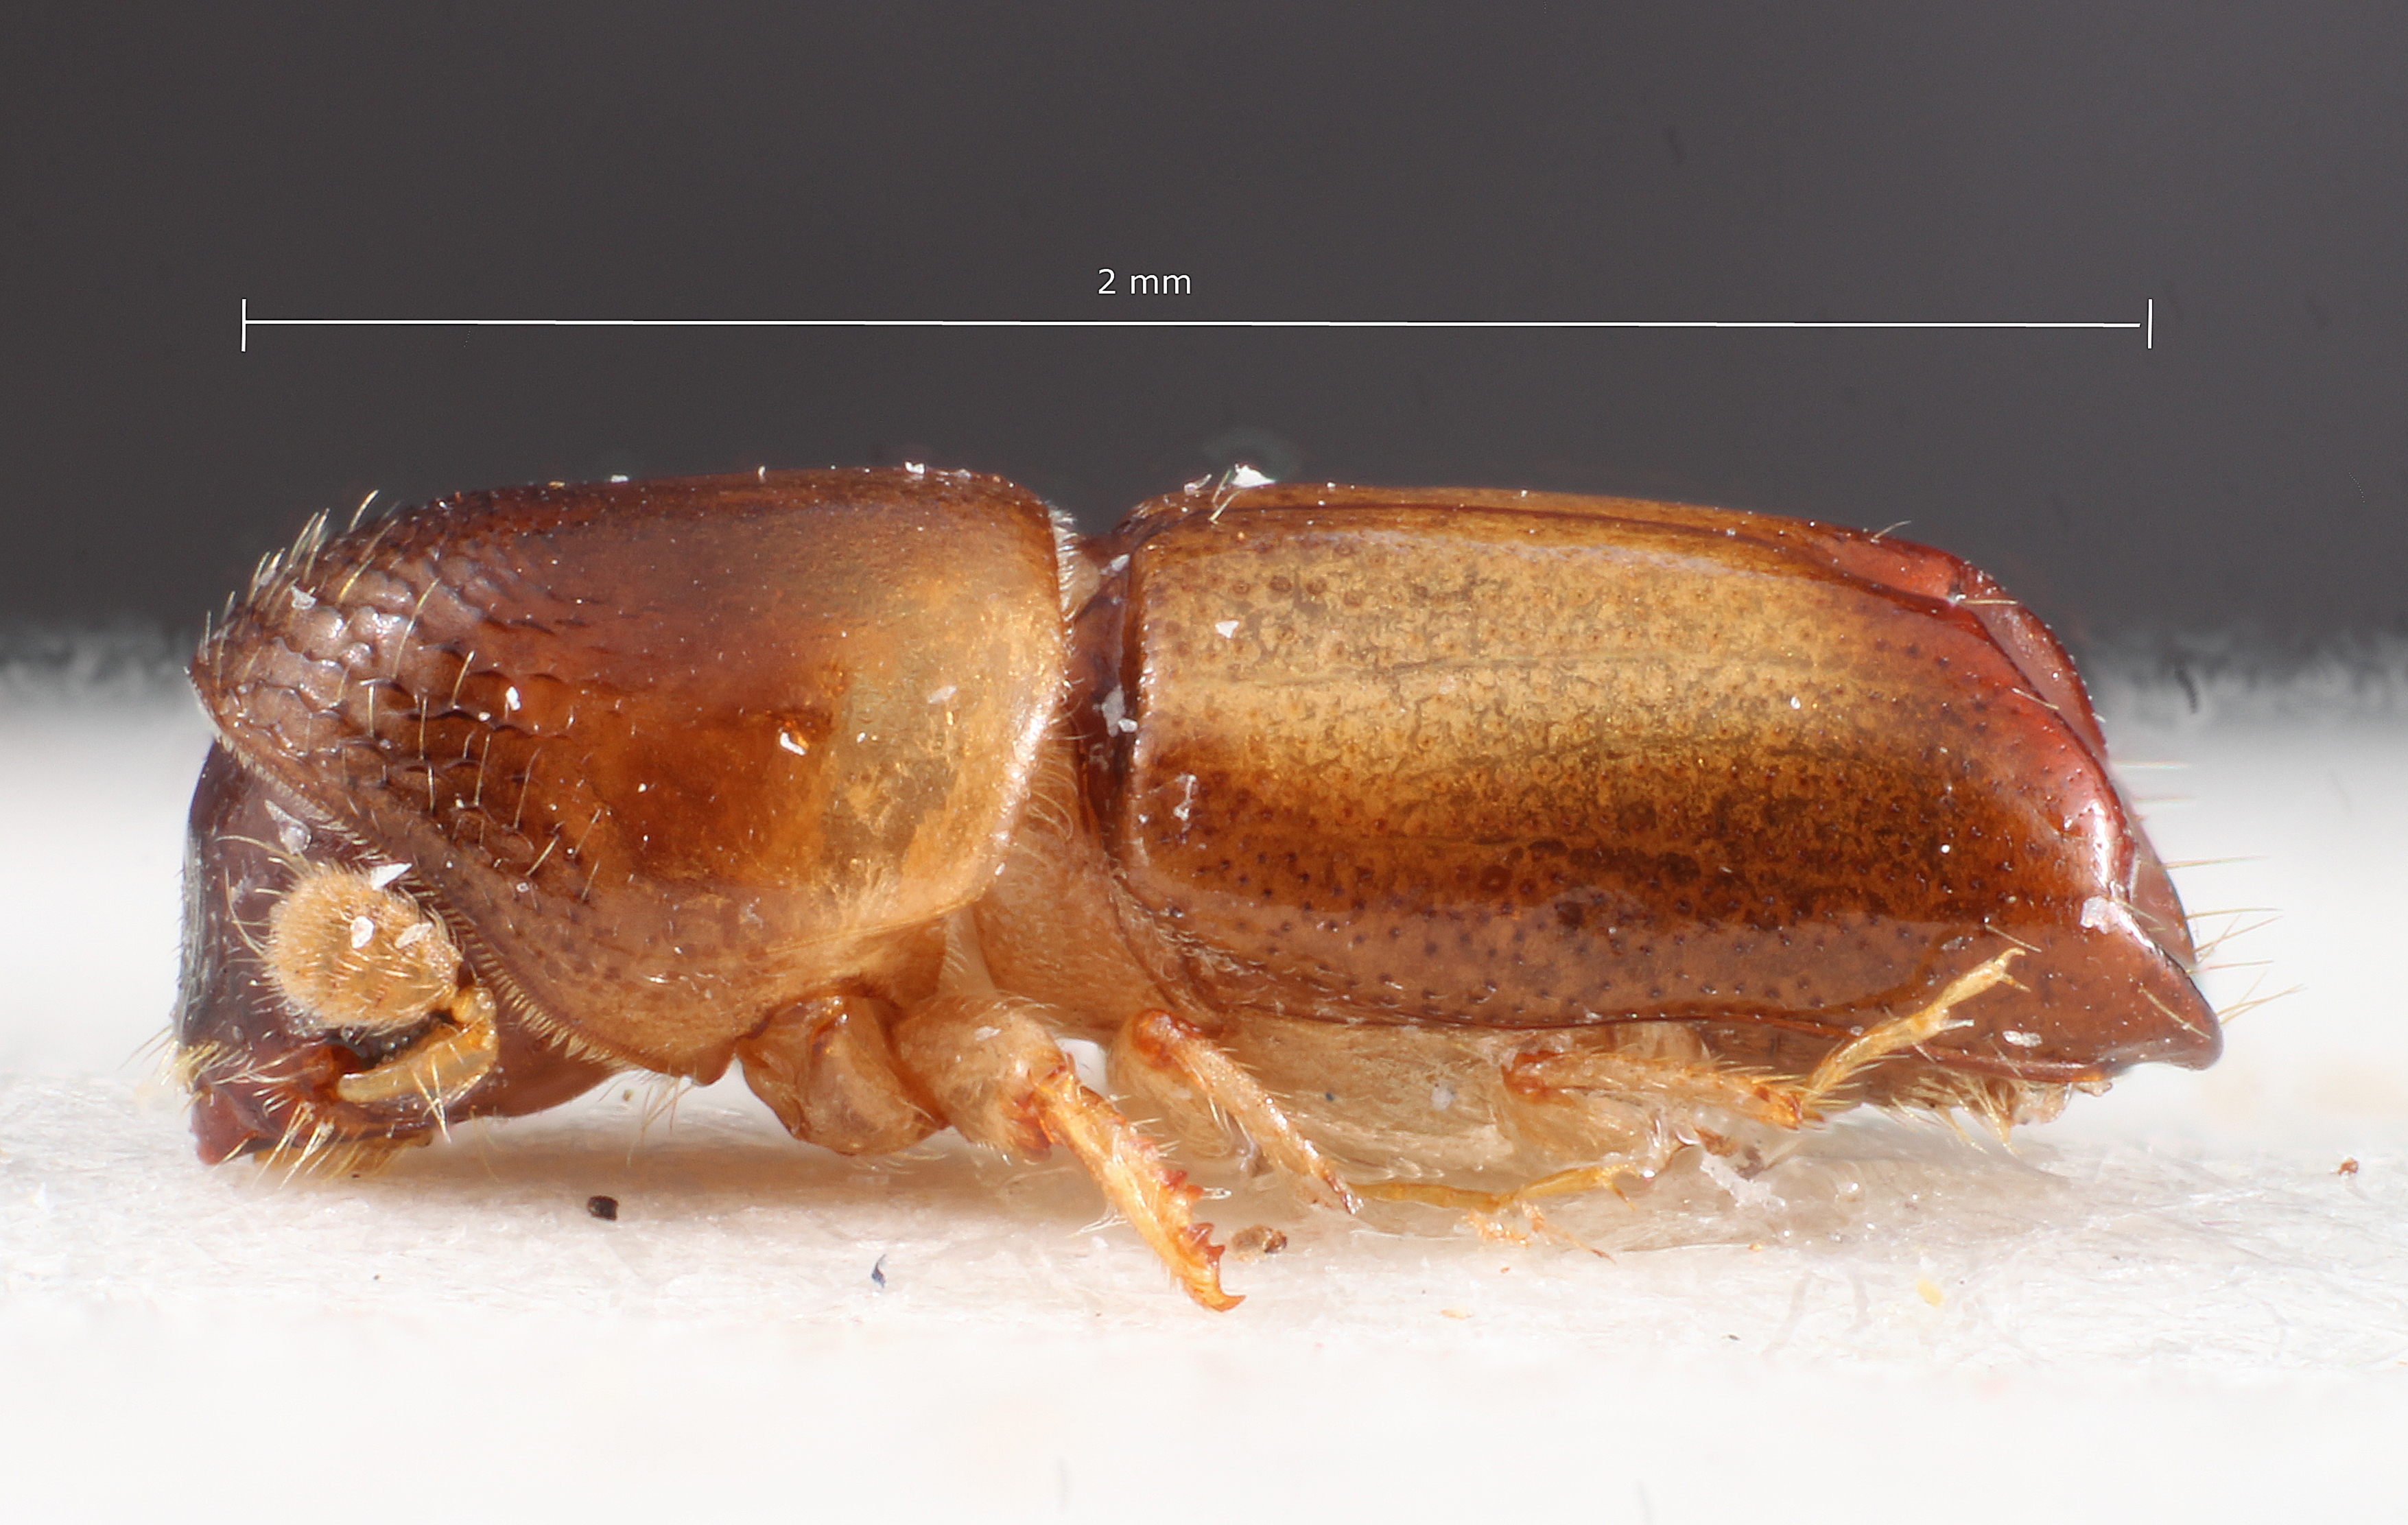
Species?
Monarthrum pseudoparvum
